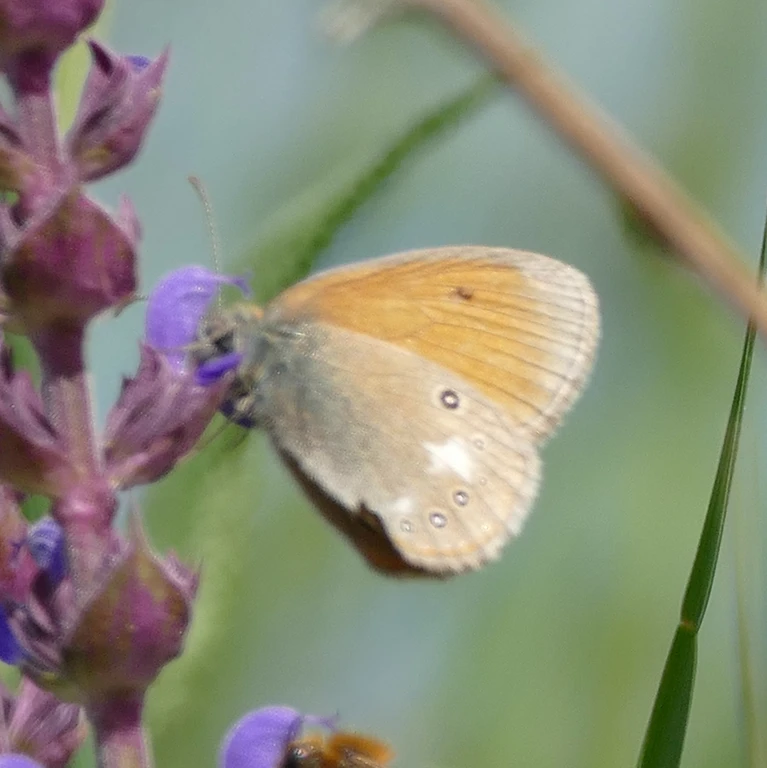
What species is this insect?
Coenonympha glycerion (also Coenonympha iphis)
